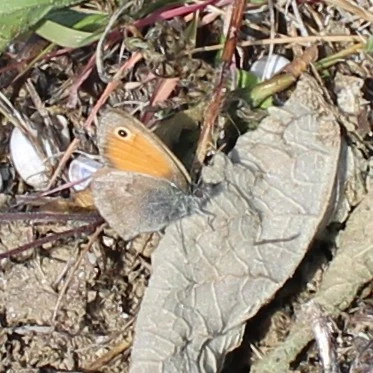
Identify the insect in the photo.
Coenonympha pamphilus
